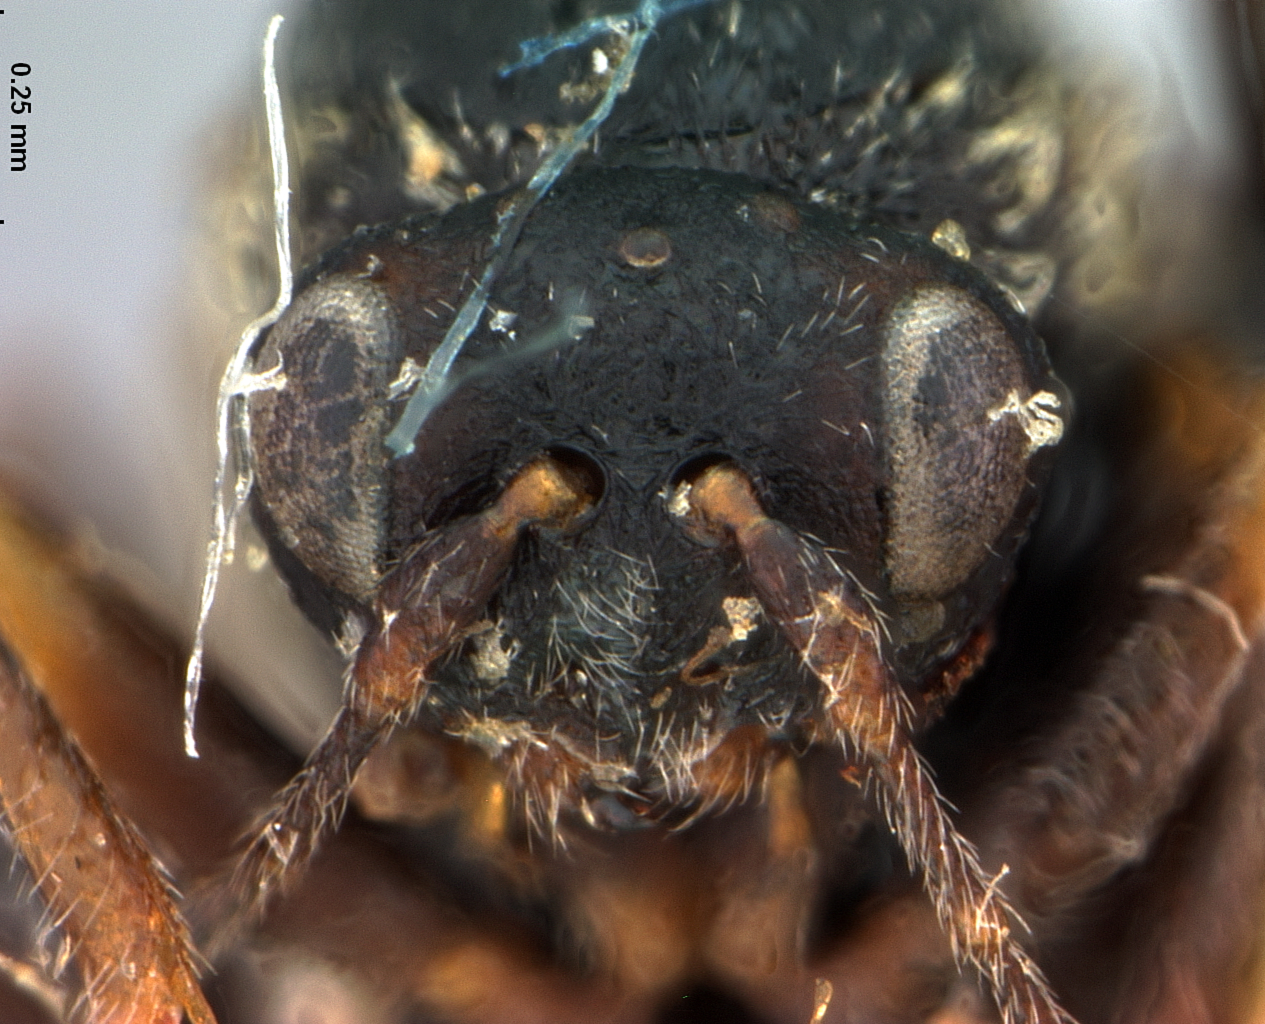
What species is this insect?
Cynips dimorphus
